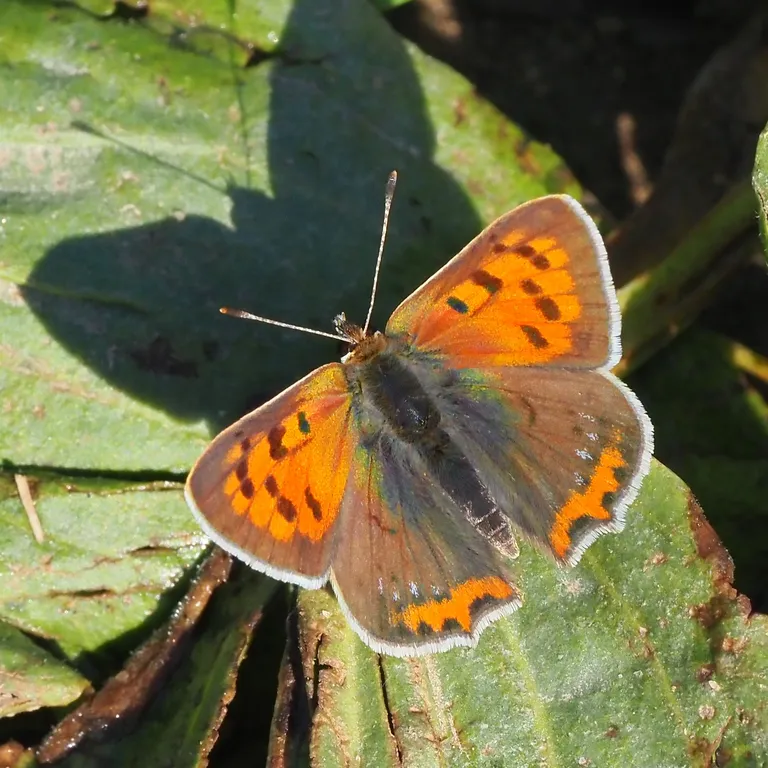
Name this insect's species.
Lycaena phlaeas
